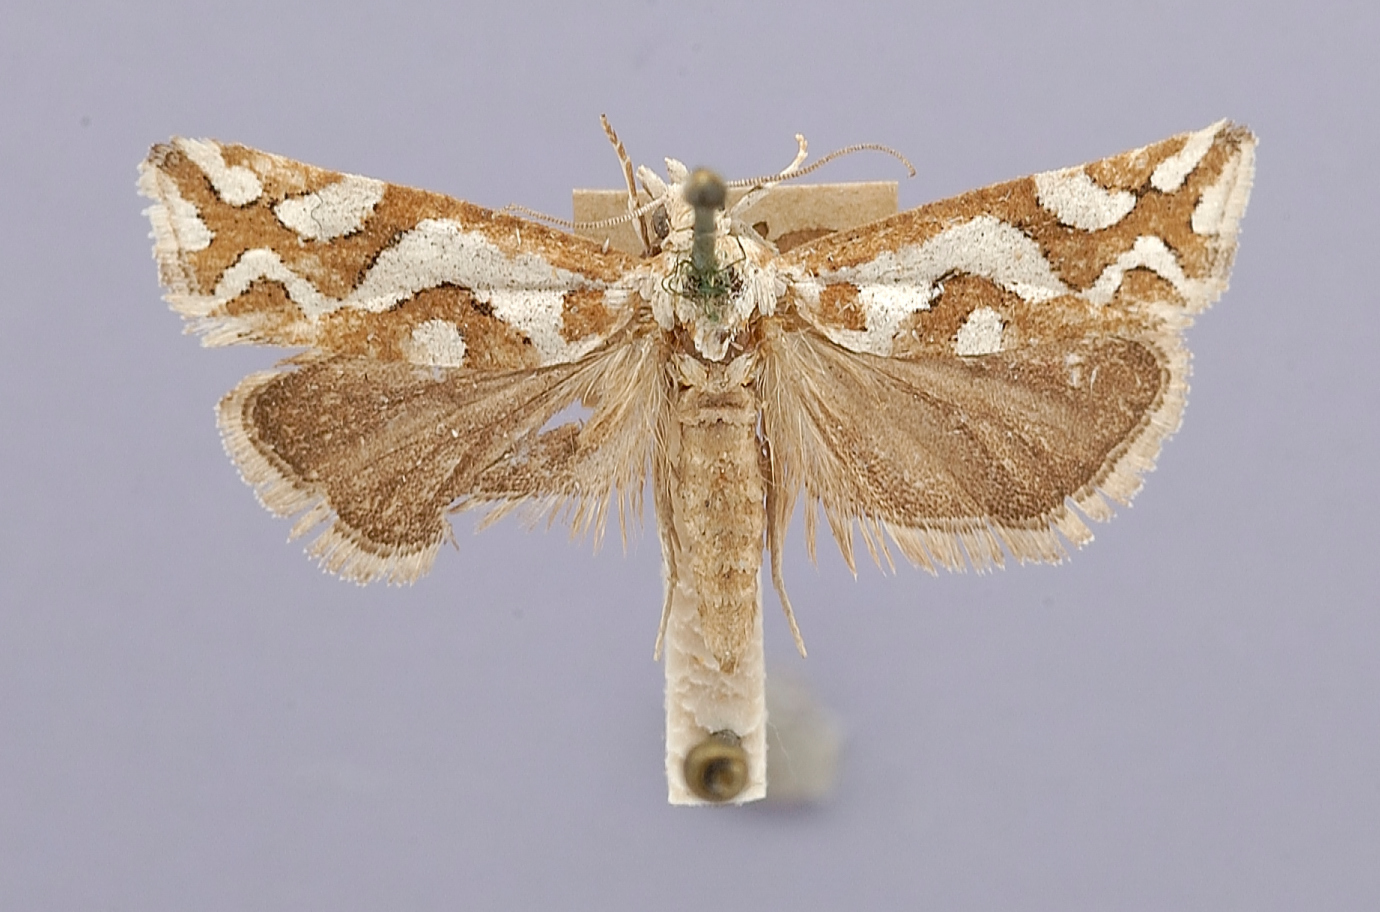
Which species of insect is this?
Paedisca bolanderana
